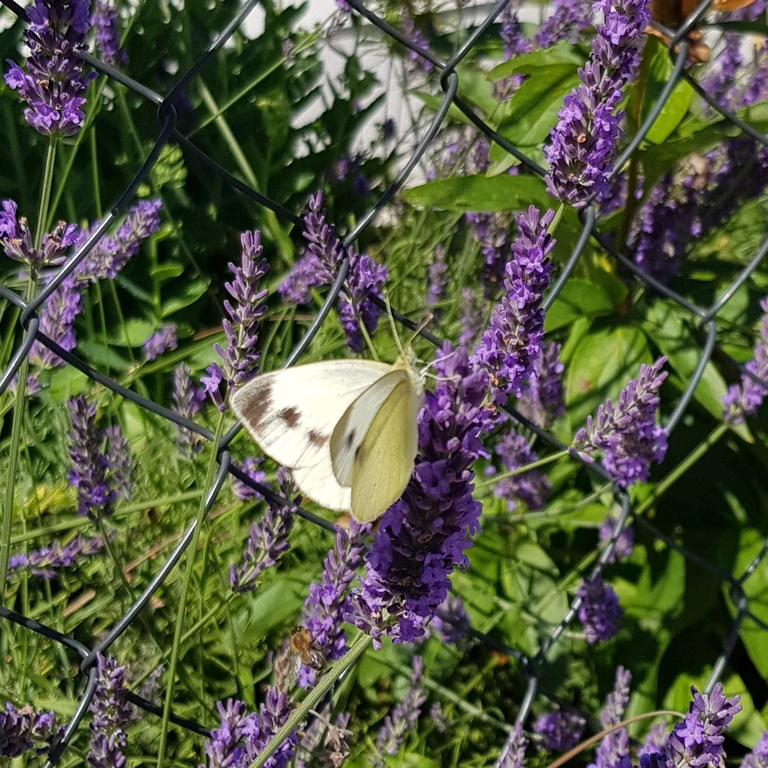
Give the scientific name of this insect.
Pieris mannii
